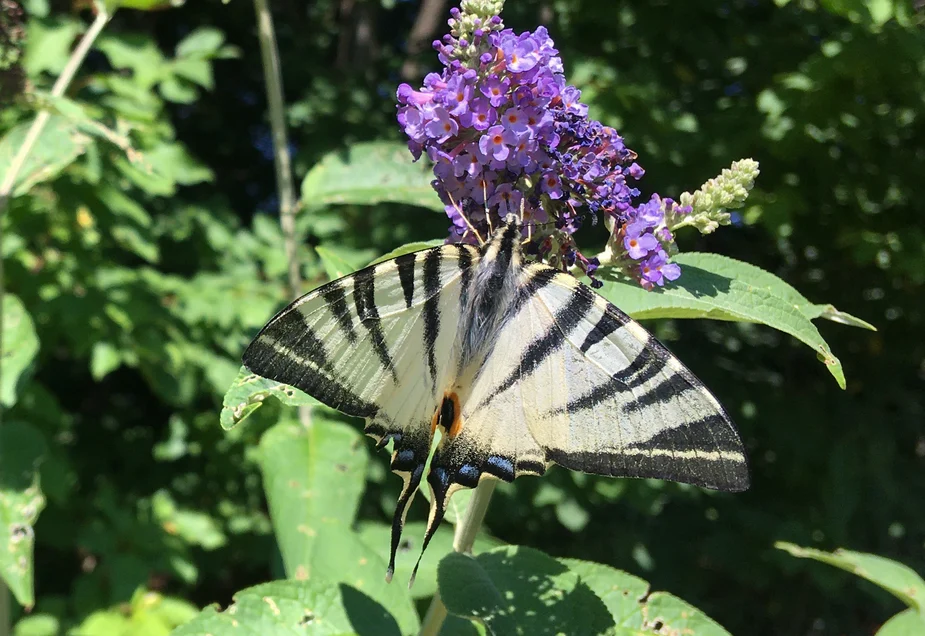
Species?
Iphiclides podalirius
